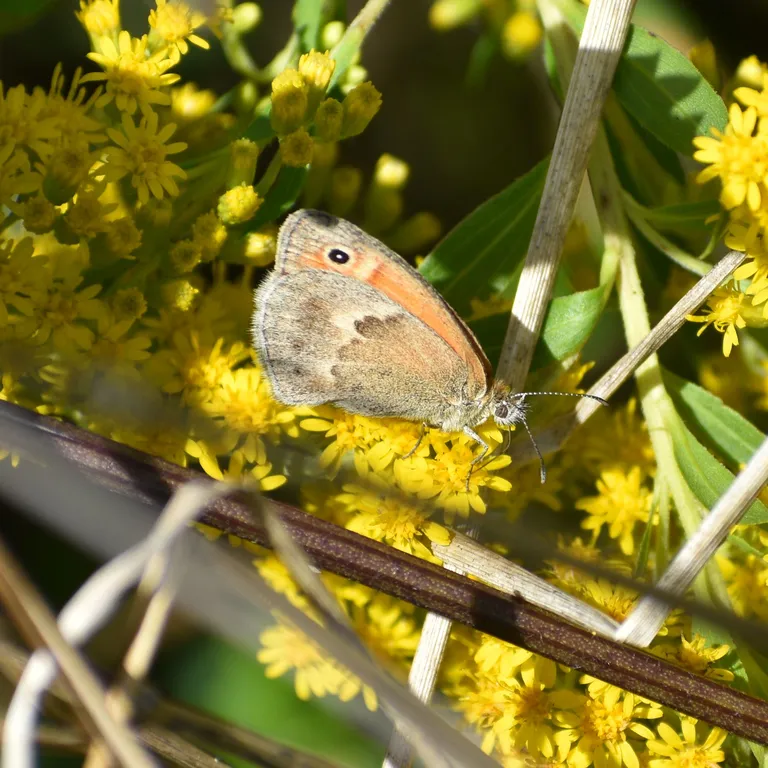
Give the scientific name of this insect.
Coenonympha pamphilus
